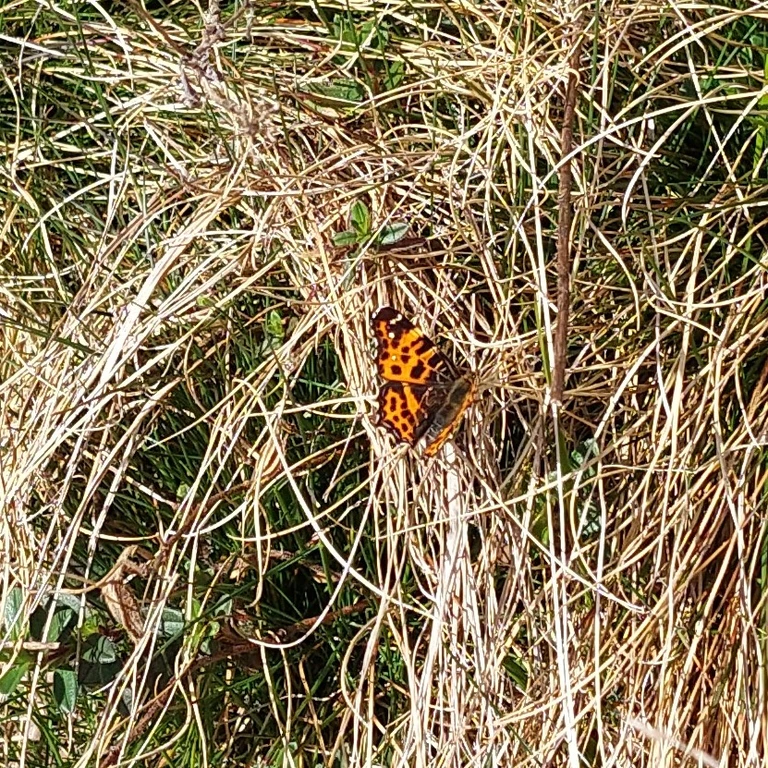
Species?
Araschnia levana
